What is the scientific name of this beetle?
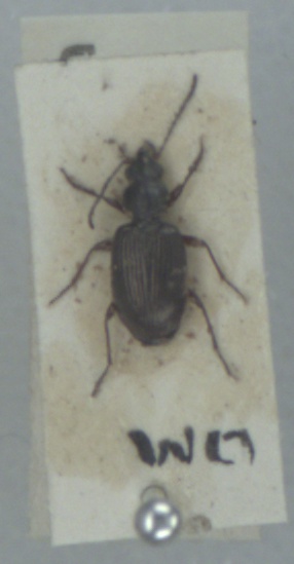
Bembidion punctulatum
